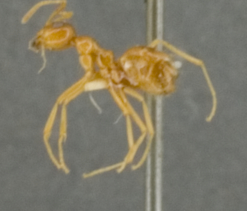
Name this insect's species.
Prenolepis imparis
